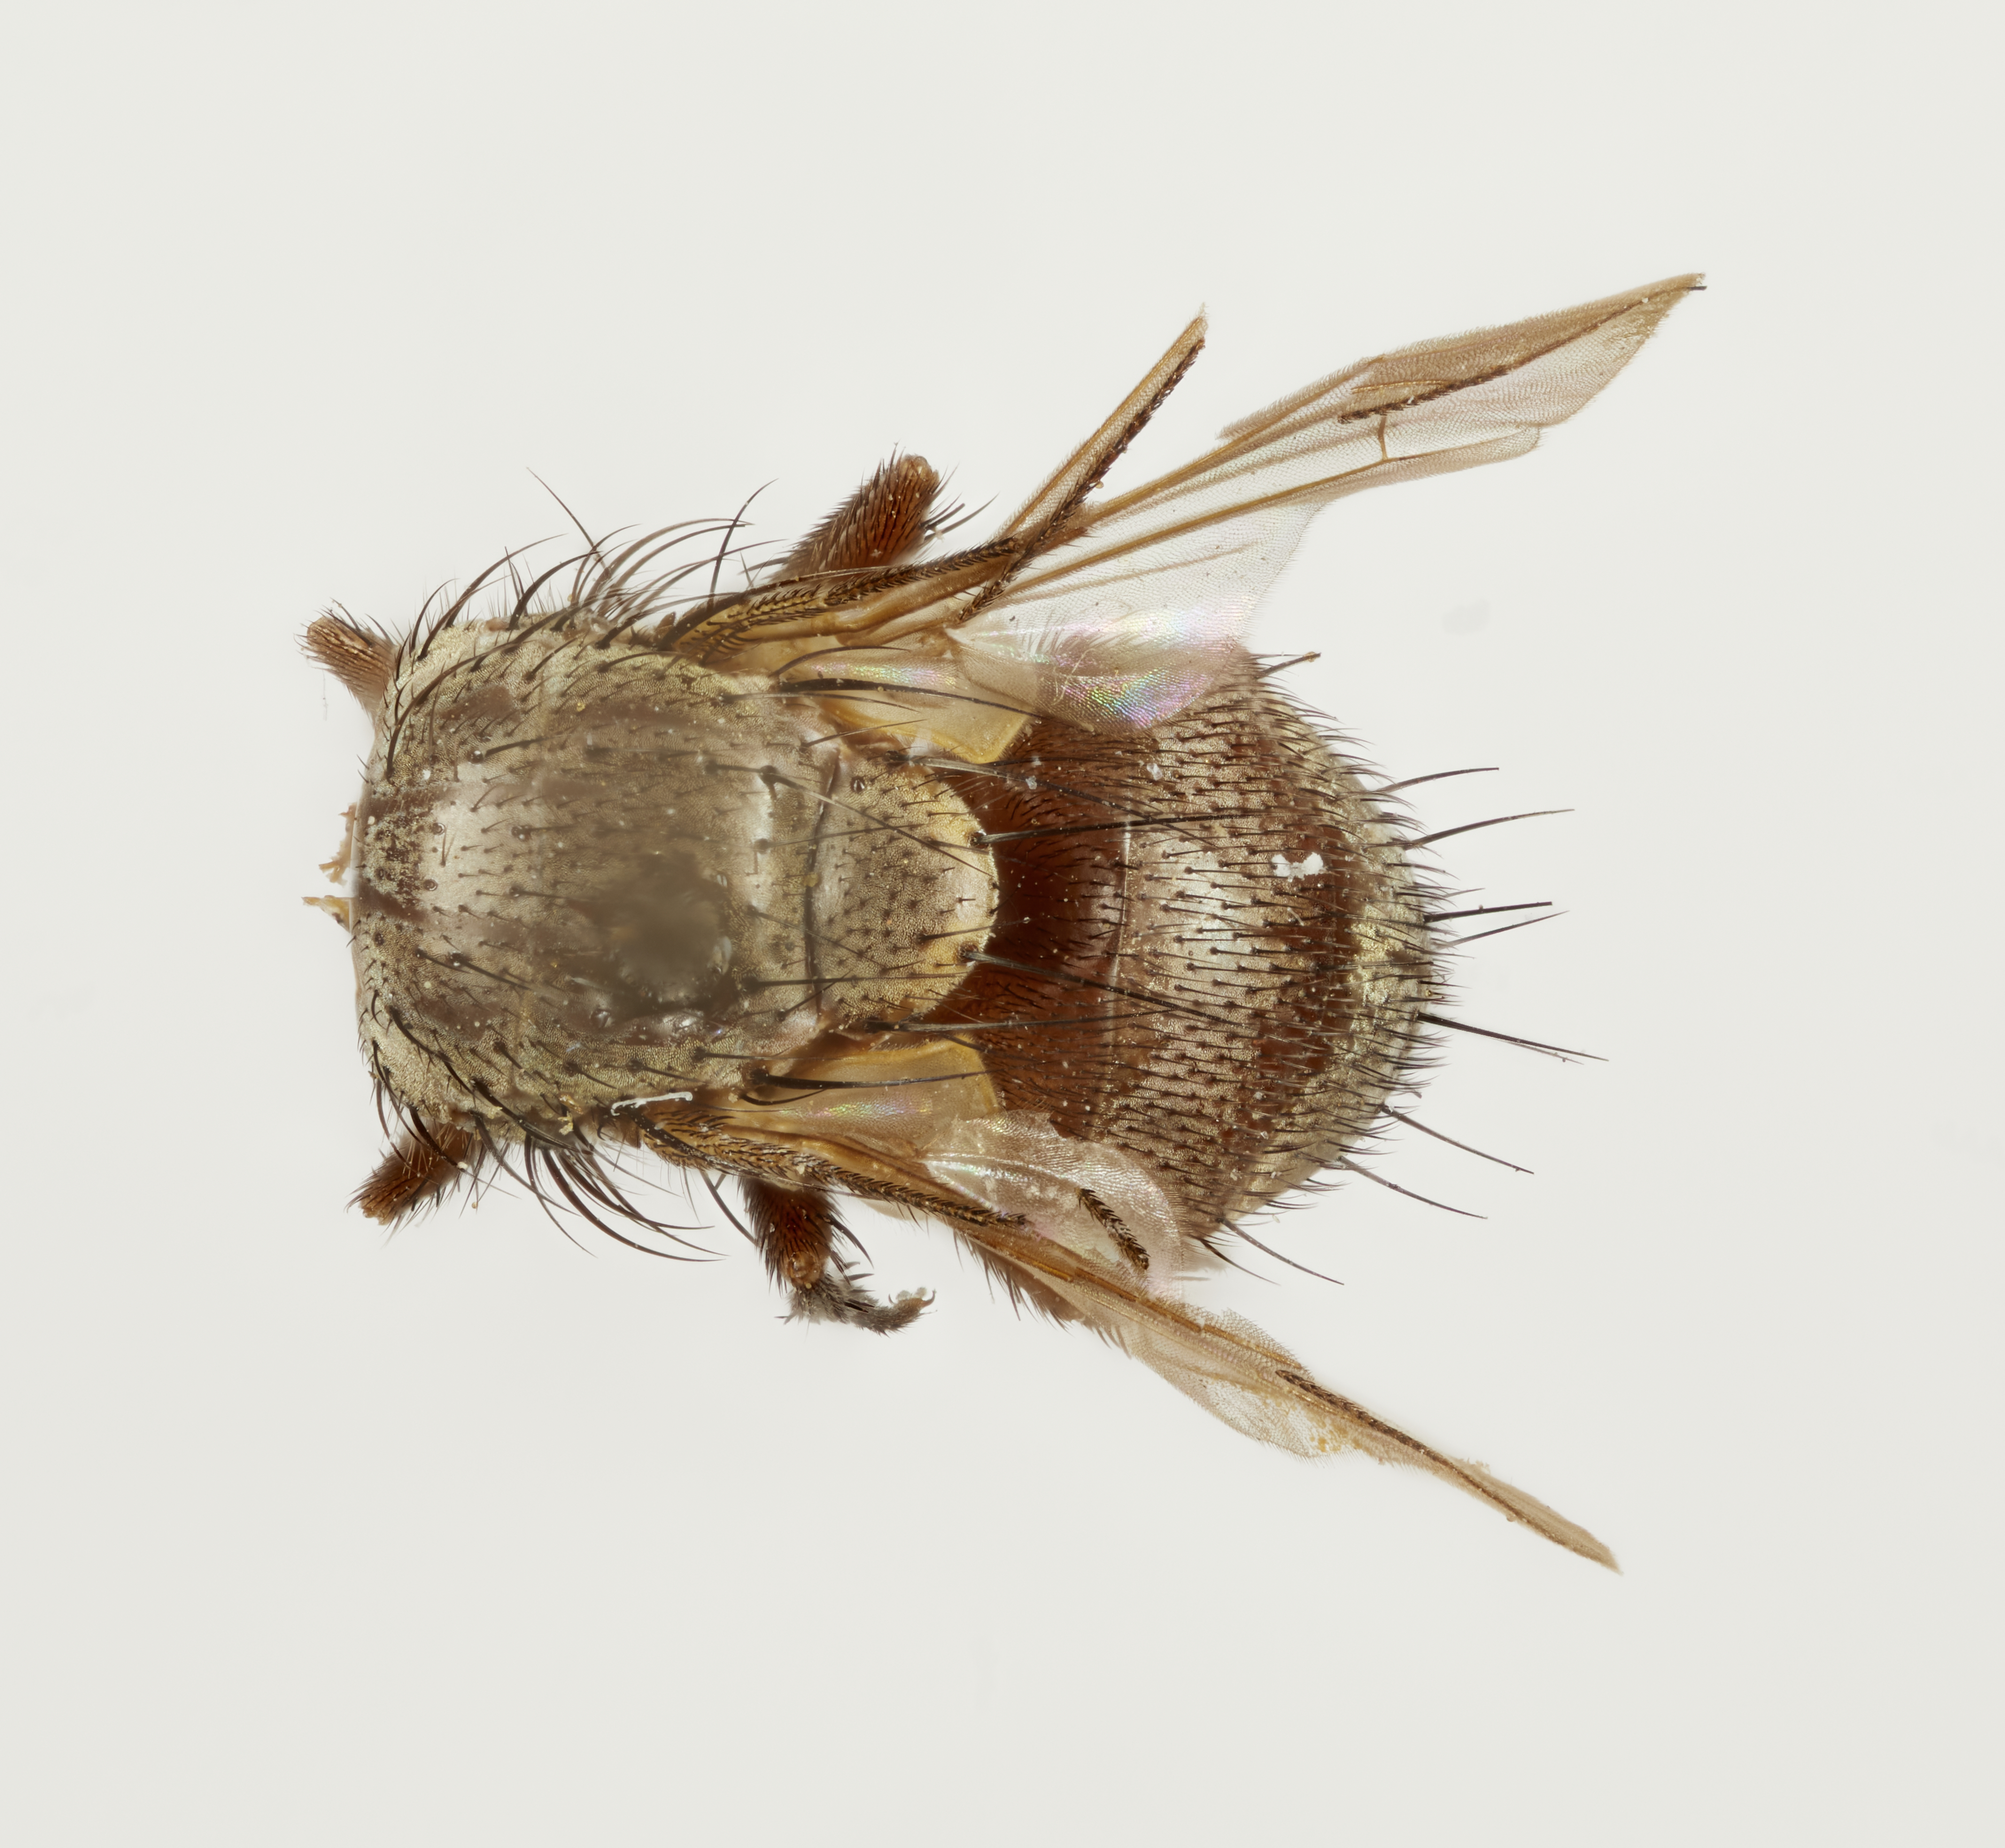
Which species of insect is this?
Hypertrophomma opaca
